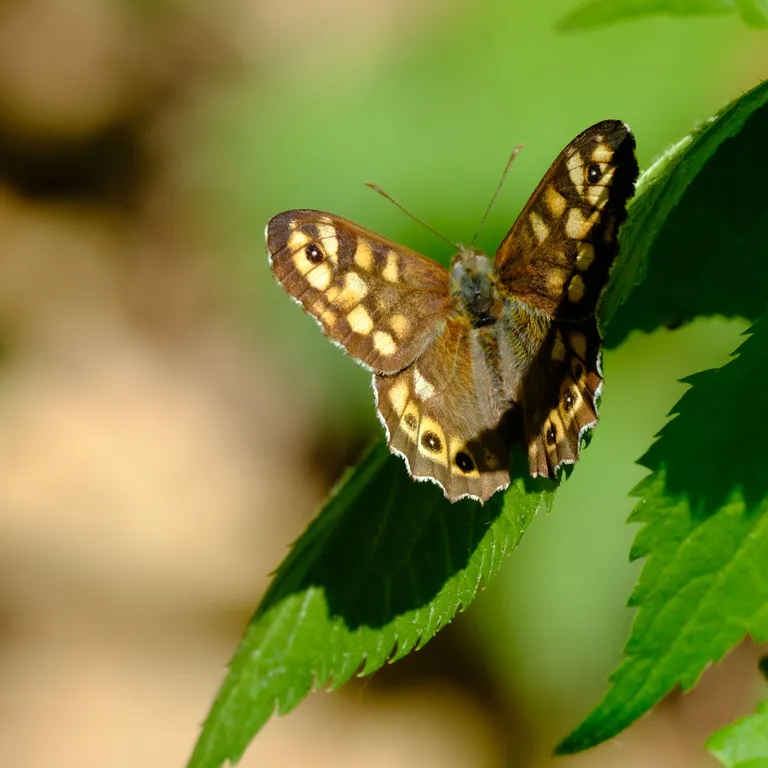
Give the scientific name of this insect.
Pararge aegeria
